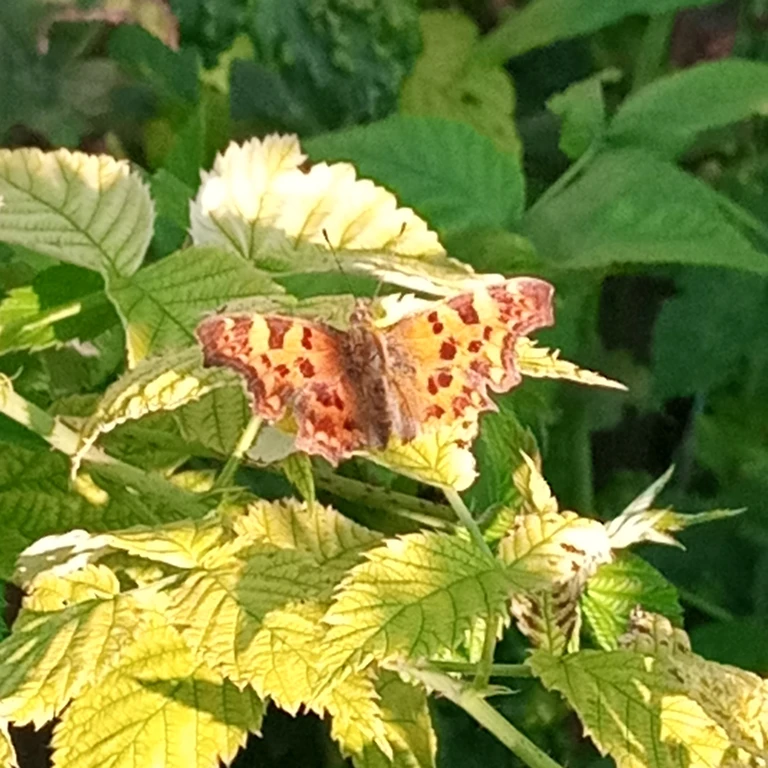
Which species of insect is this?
Polygonia c-album
